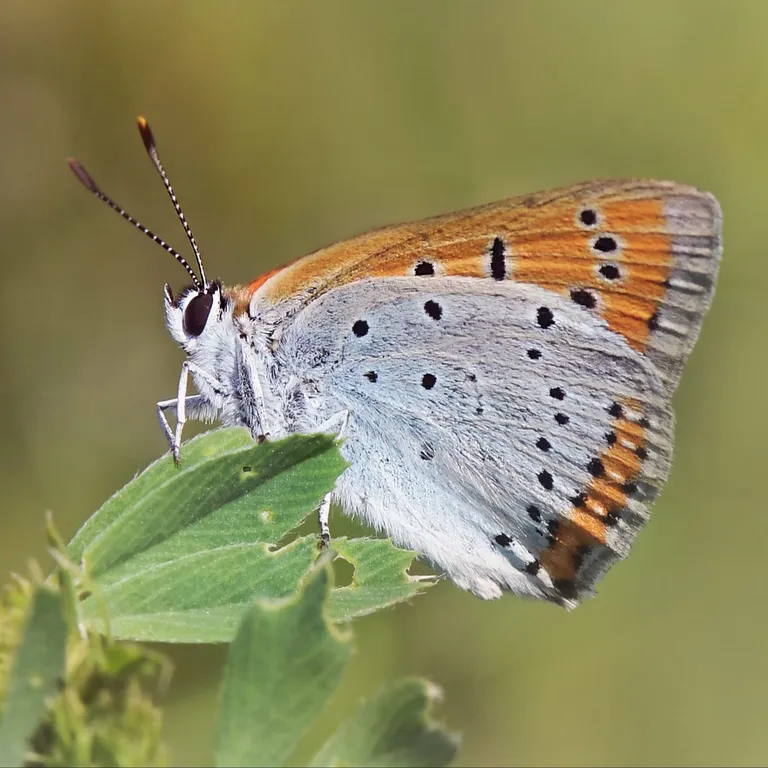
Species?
Lycaena dispar
